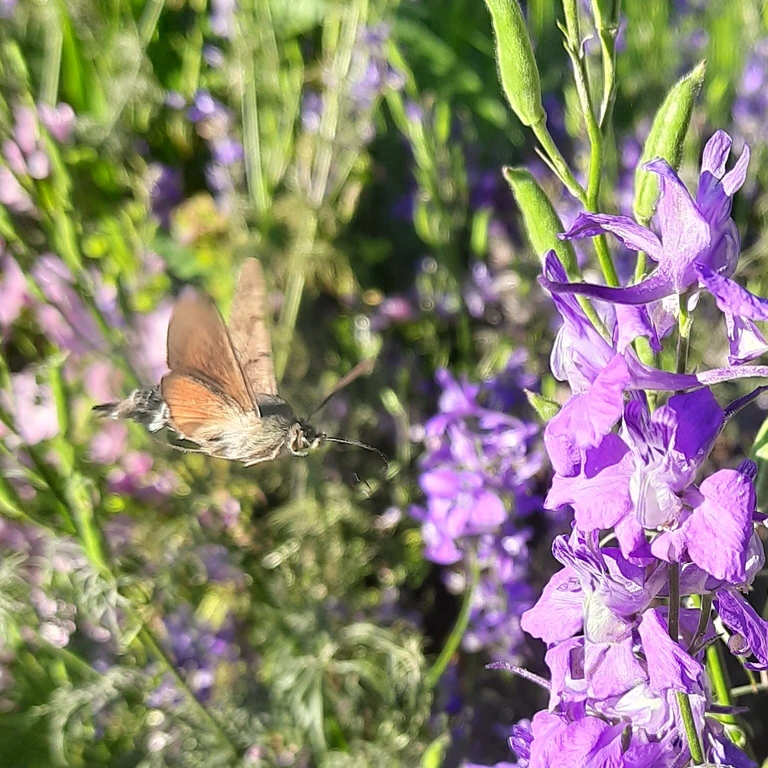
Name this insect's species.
Macroglossum stellatarum
